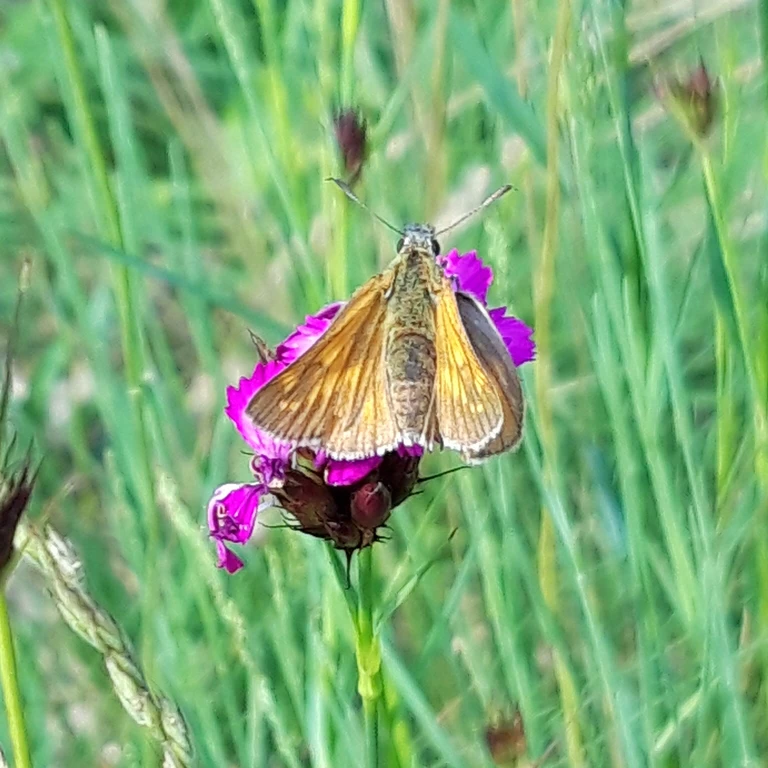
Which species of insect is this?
Ochlodes sylvanus (also Ochlodes venata)
